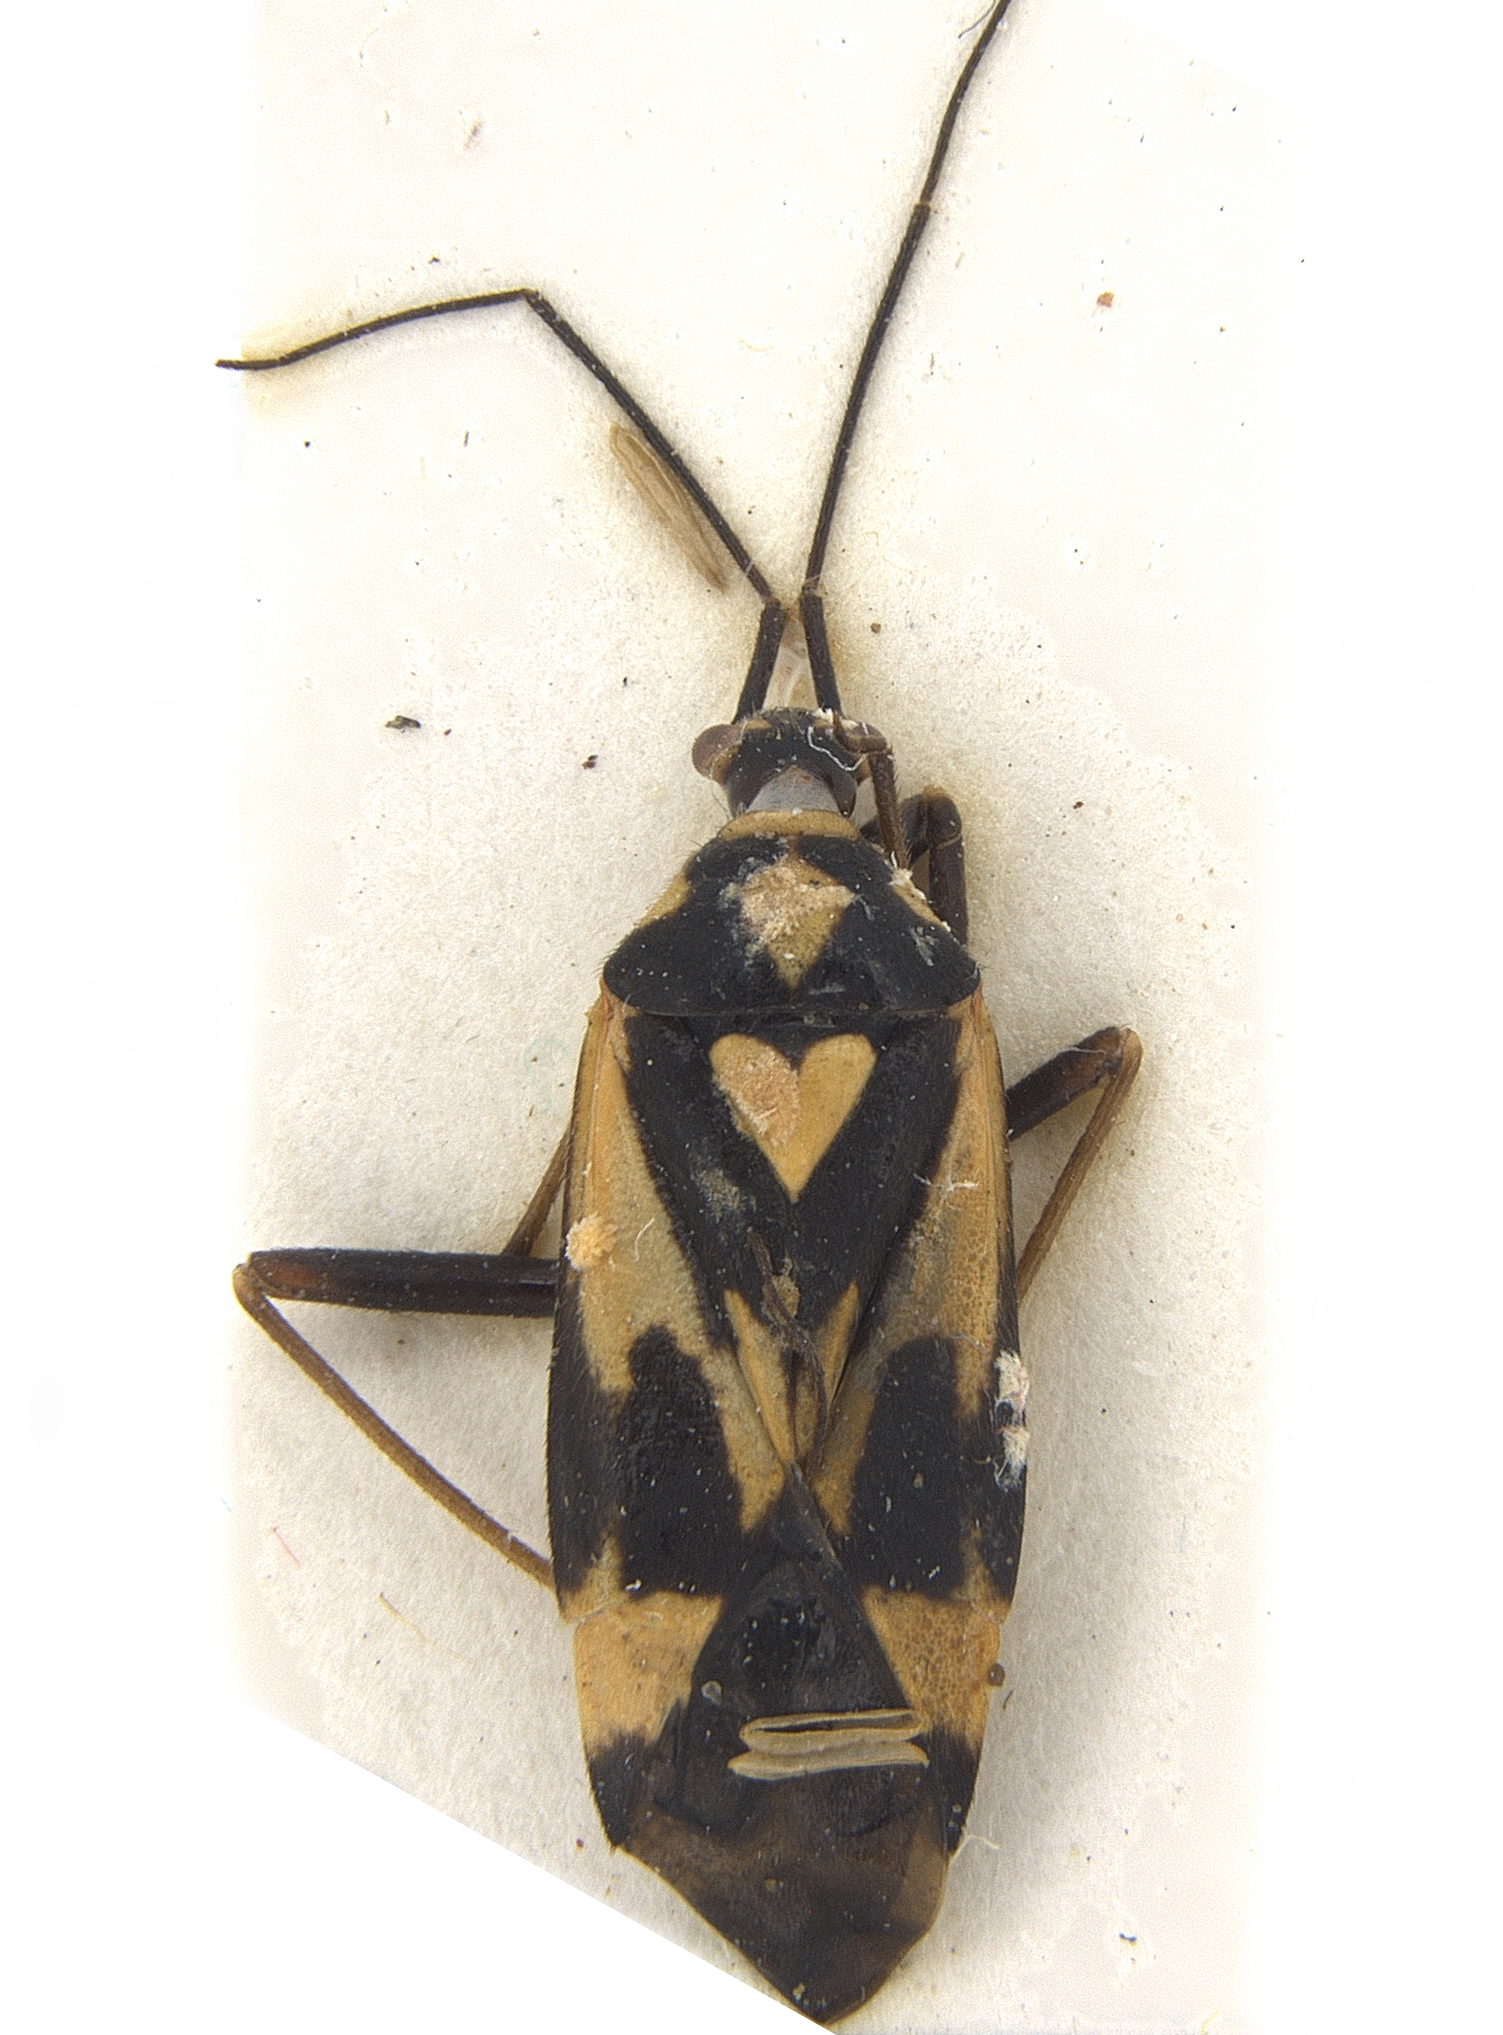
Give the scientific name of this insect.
Grypocoris sexguttatus
